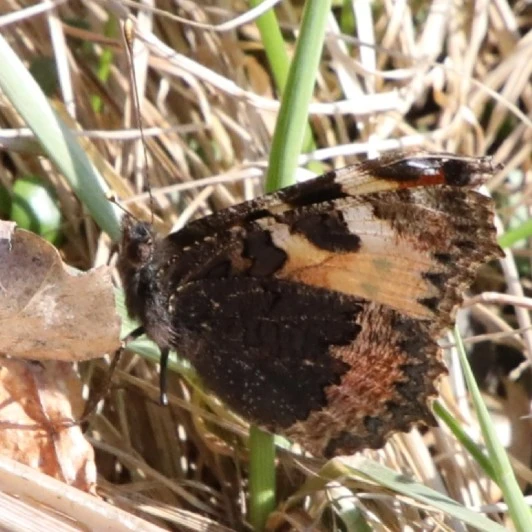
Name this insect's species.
Aglais urticae
